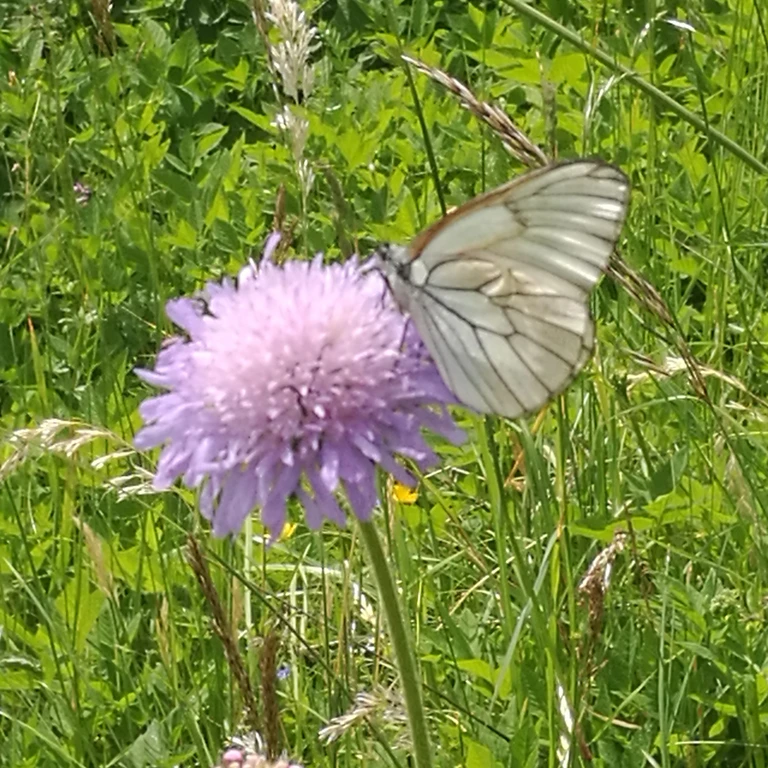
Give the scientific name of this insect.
Aporia crataegi
